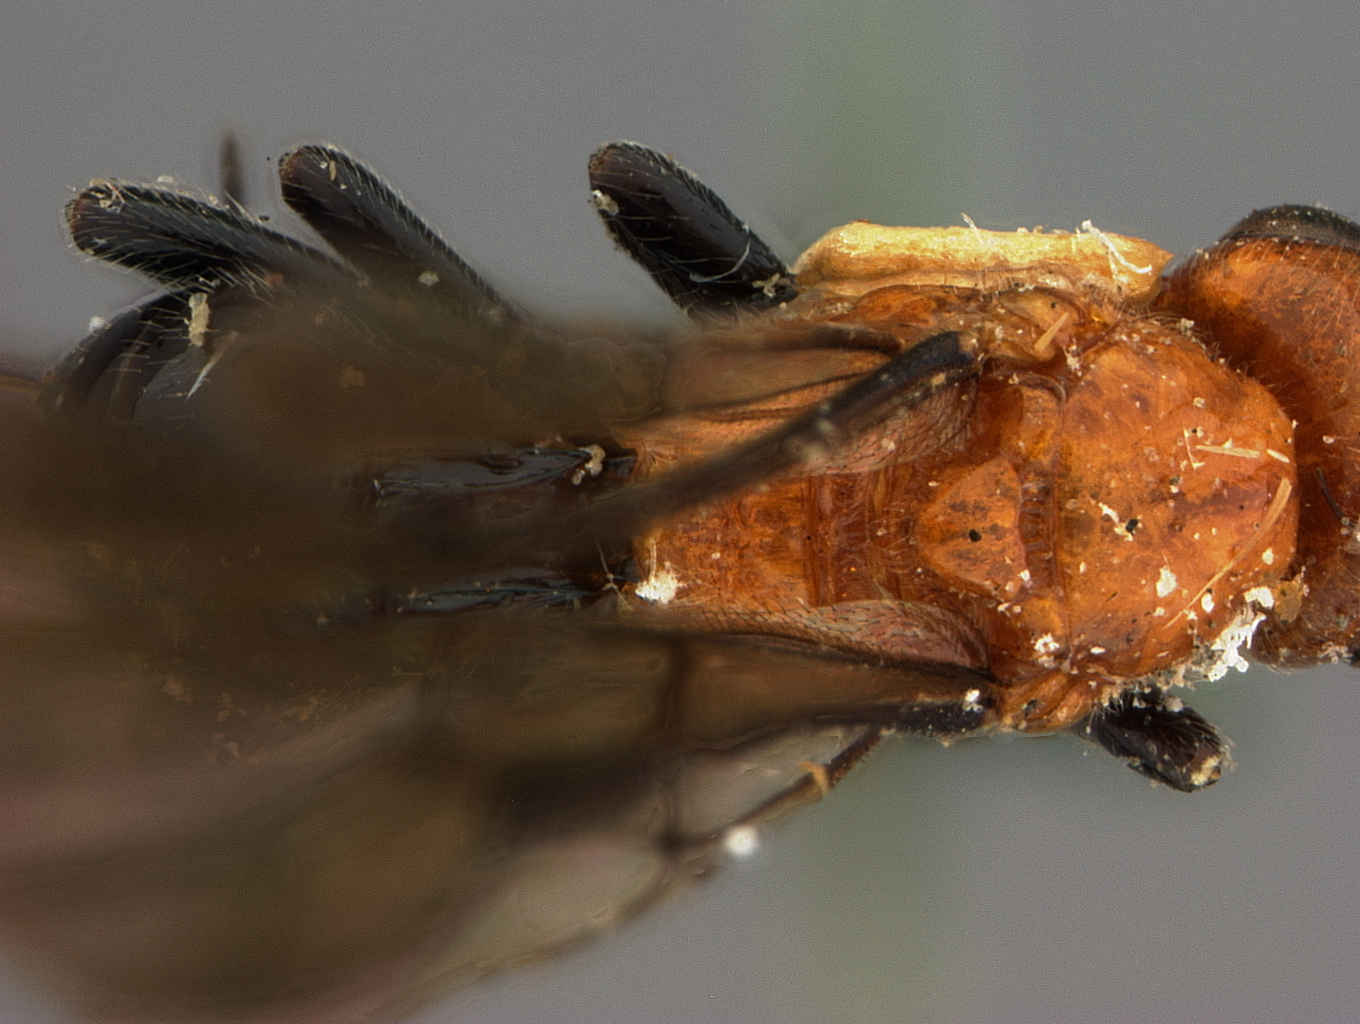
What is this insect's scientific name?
Diachasma carpocapsa
